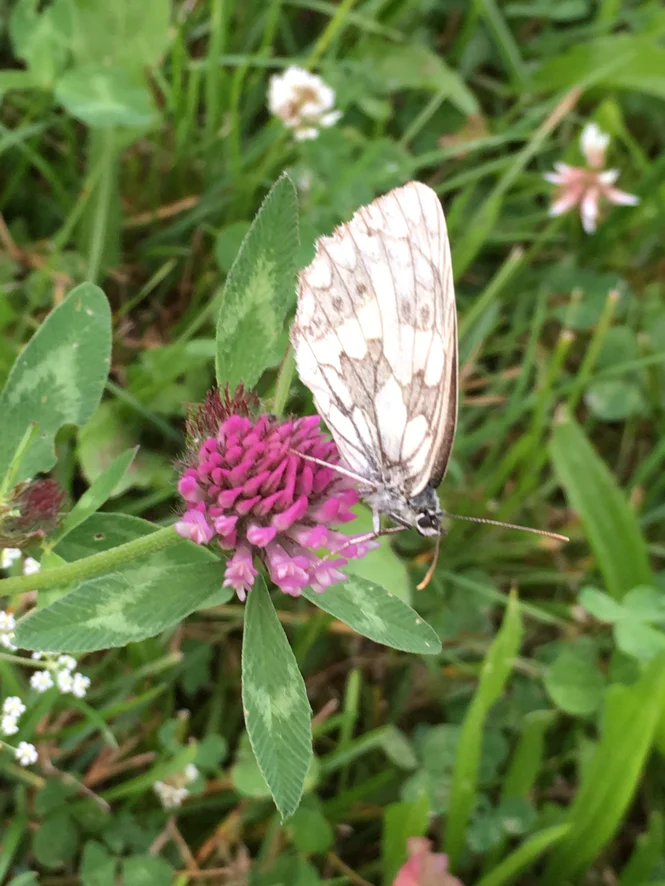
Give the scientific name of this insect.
Melanargia galathea
